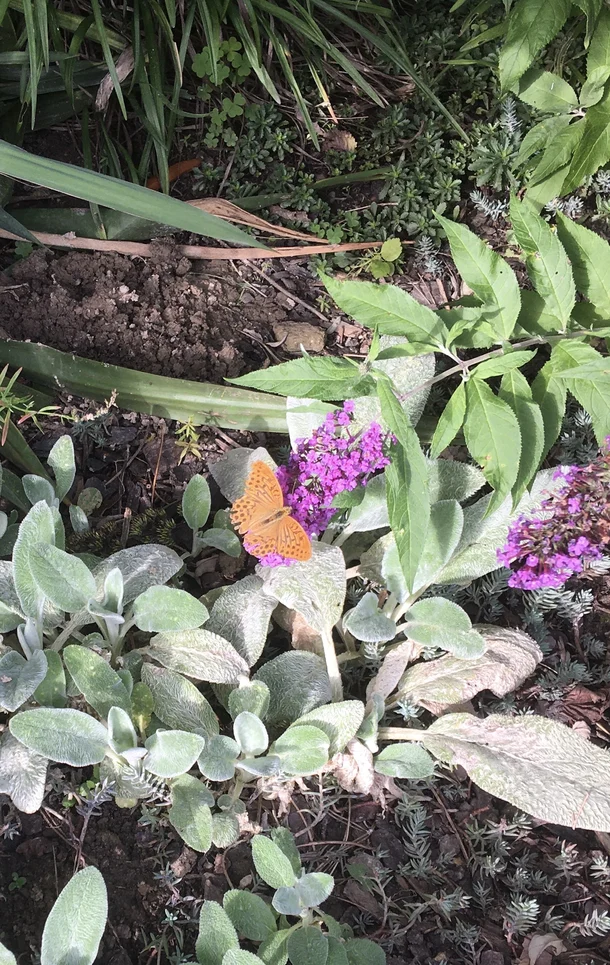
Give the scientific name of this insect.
Argynnis paphia
